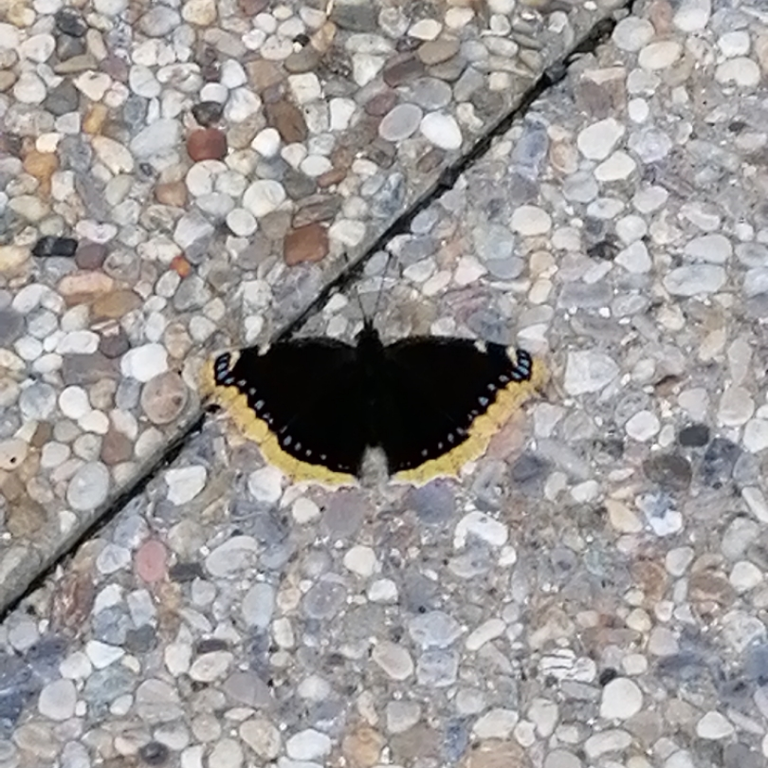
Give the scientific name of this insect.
Nymphalis antiopa
